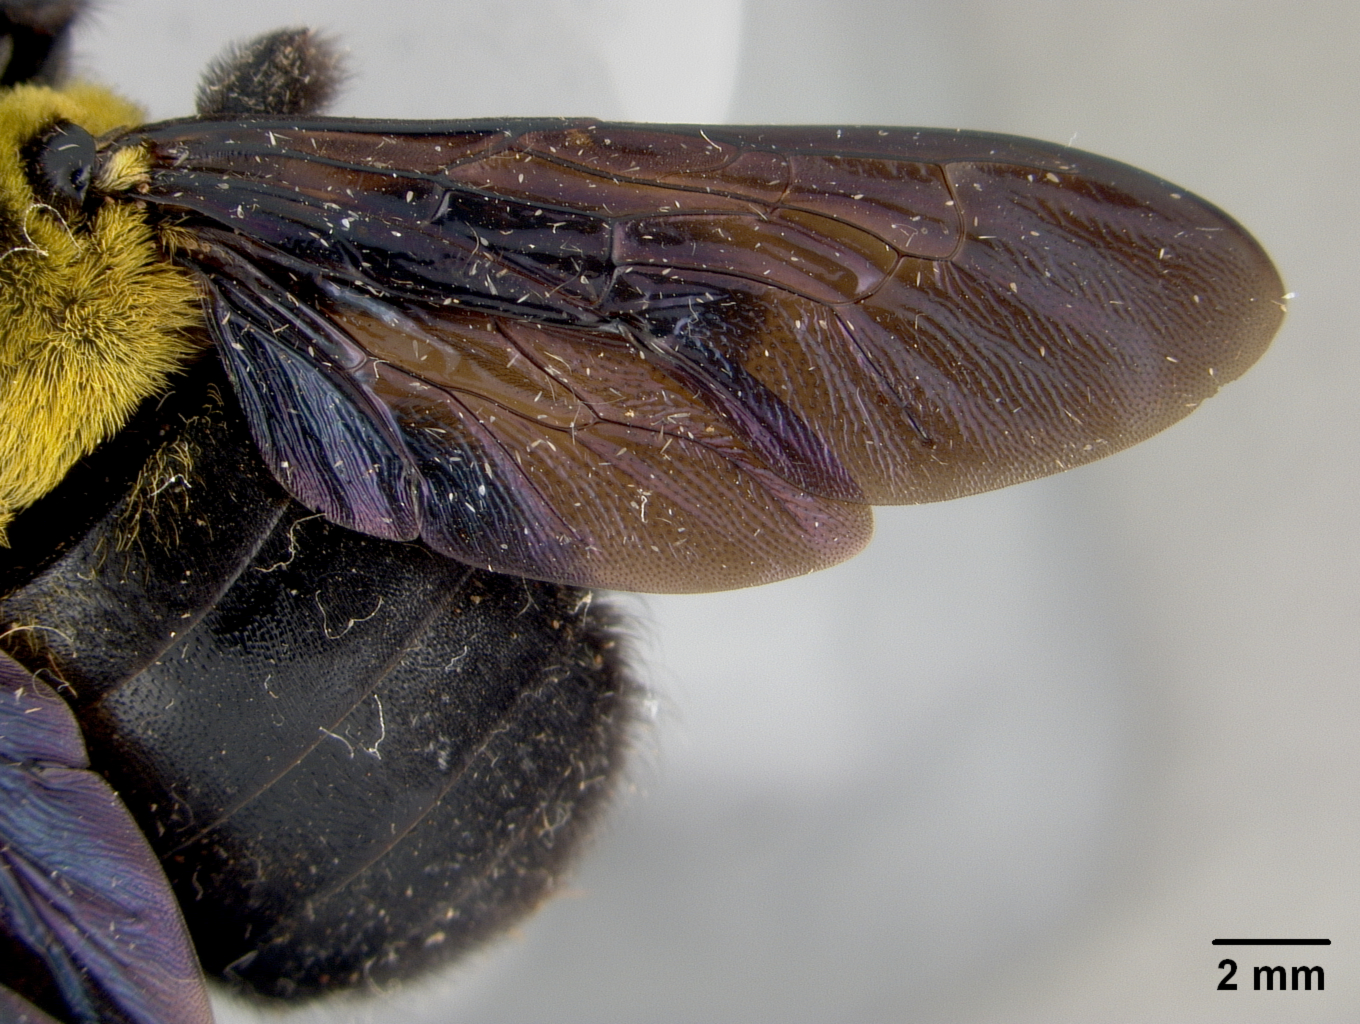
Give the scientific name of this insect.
Mesotrichia lucbanensis
